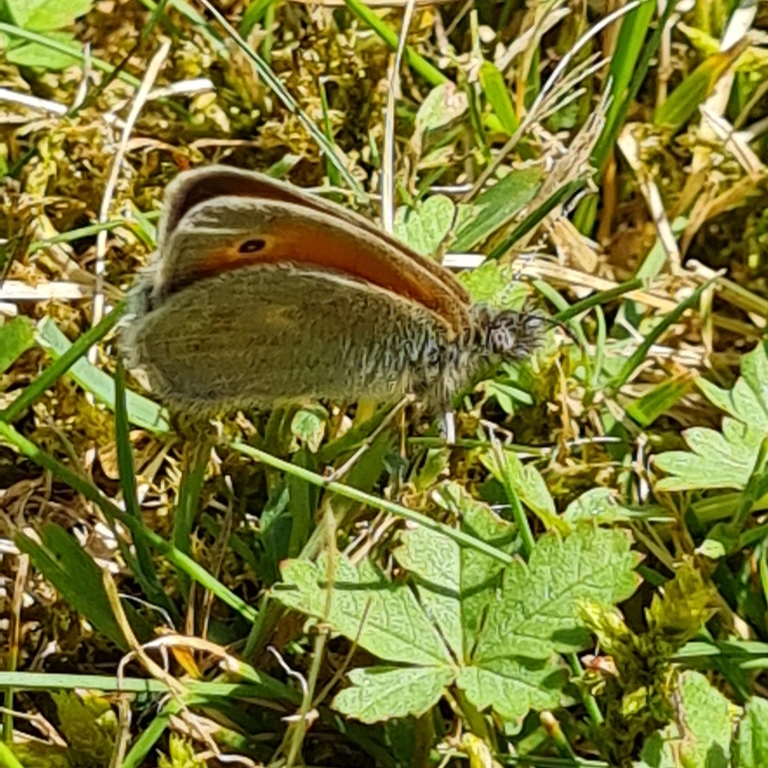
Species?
Coenonympha pamphilus
